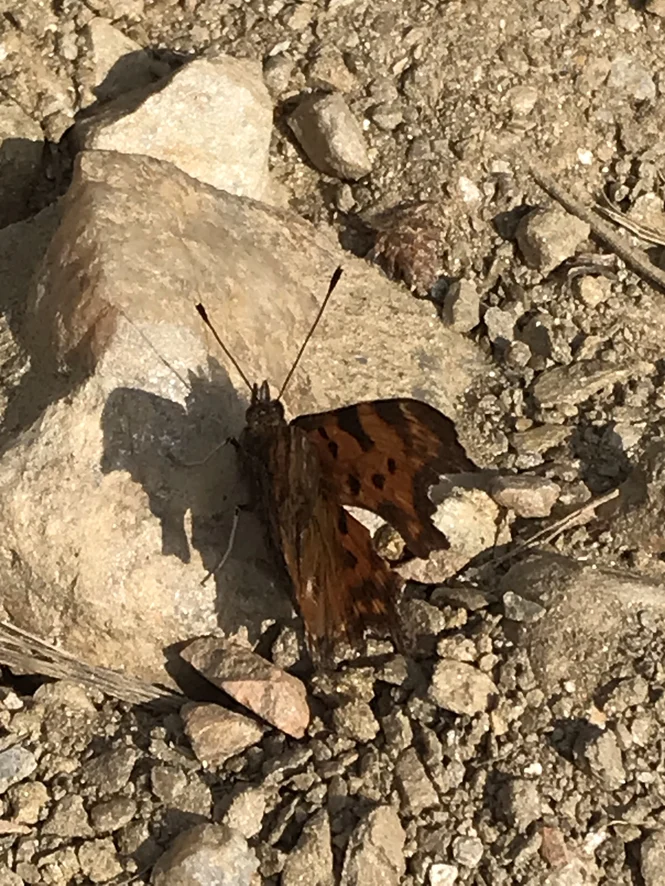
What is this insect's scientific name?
Polygonia c-album
